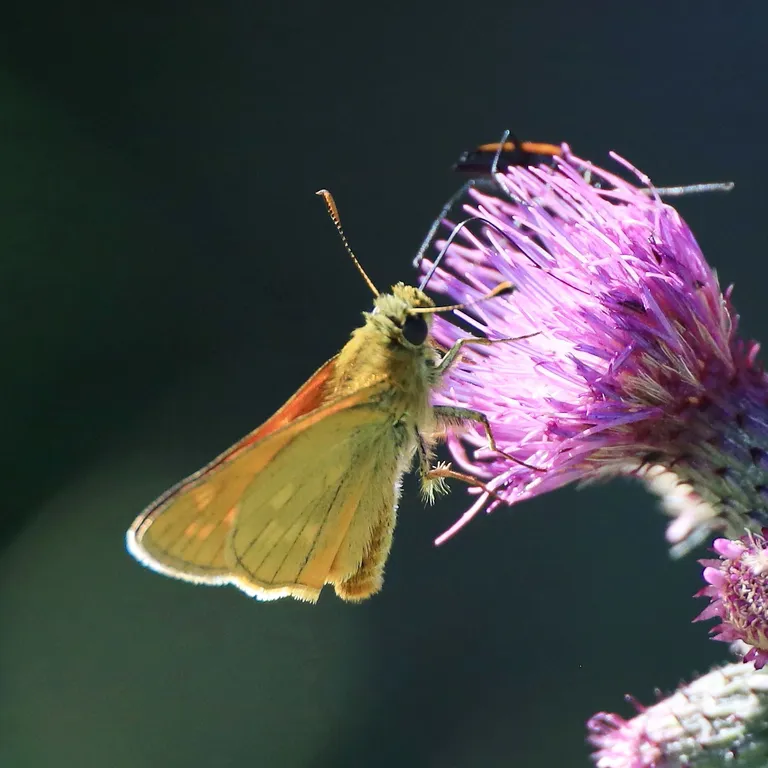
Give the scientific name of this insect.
Ochlodes sylvanus (also Ochlodes venata)
